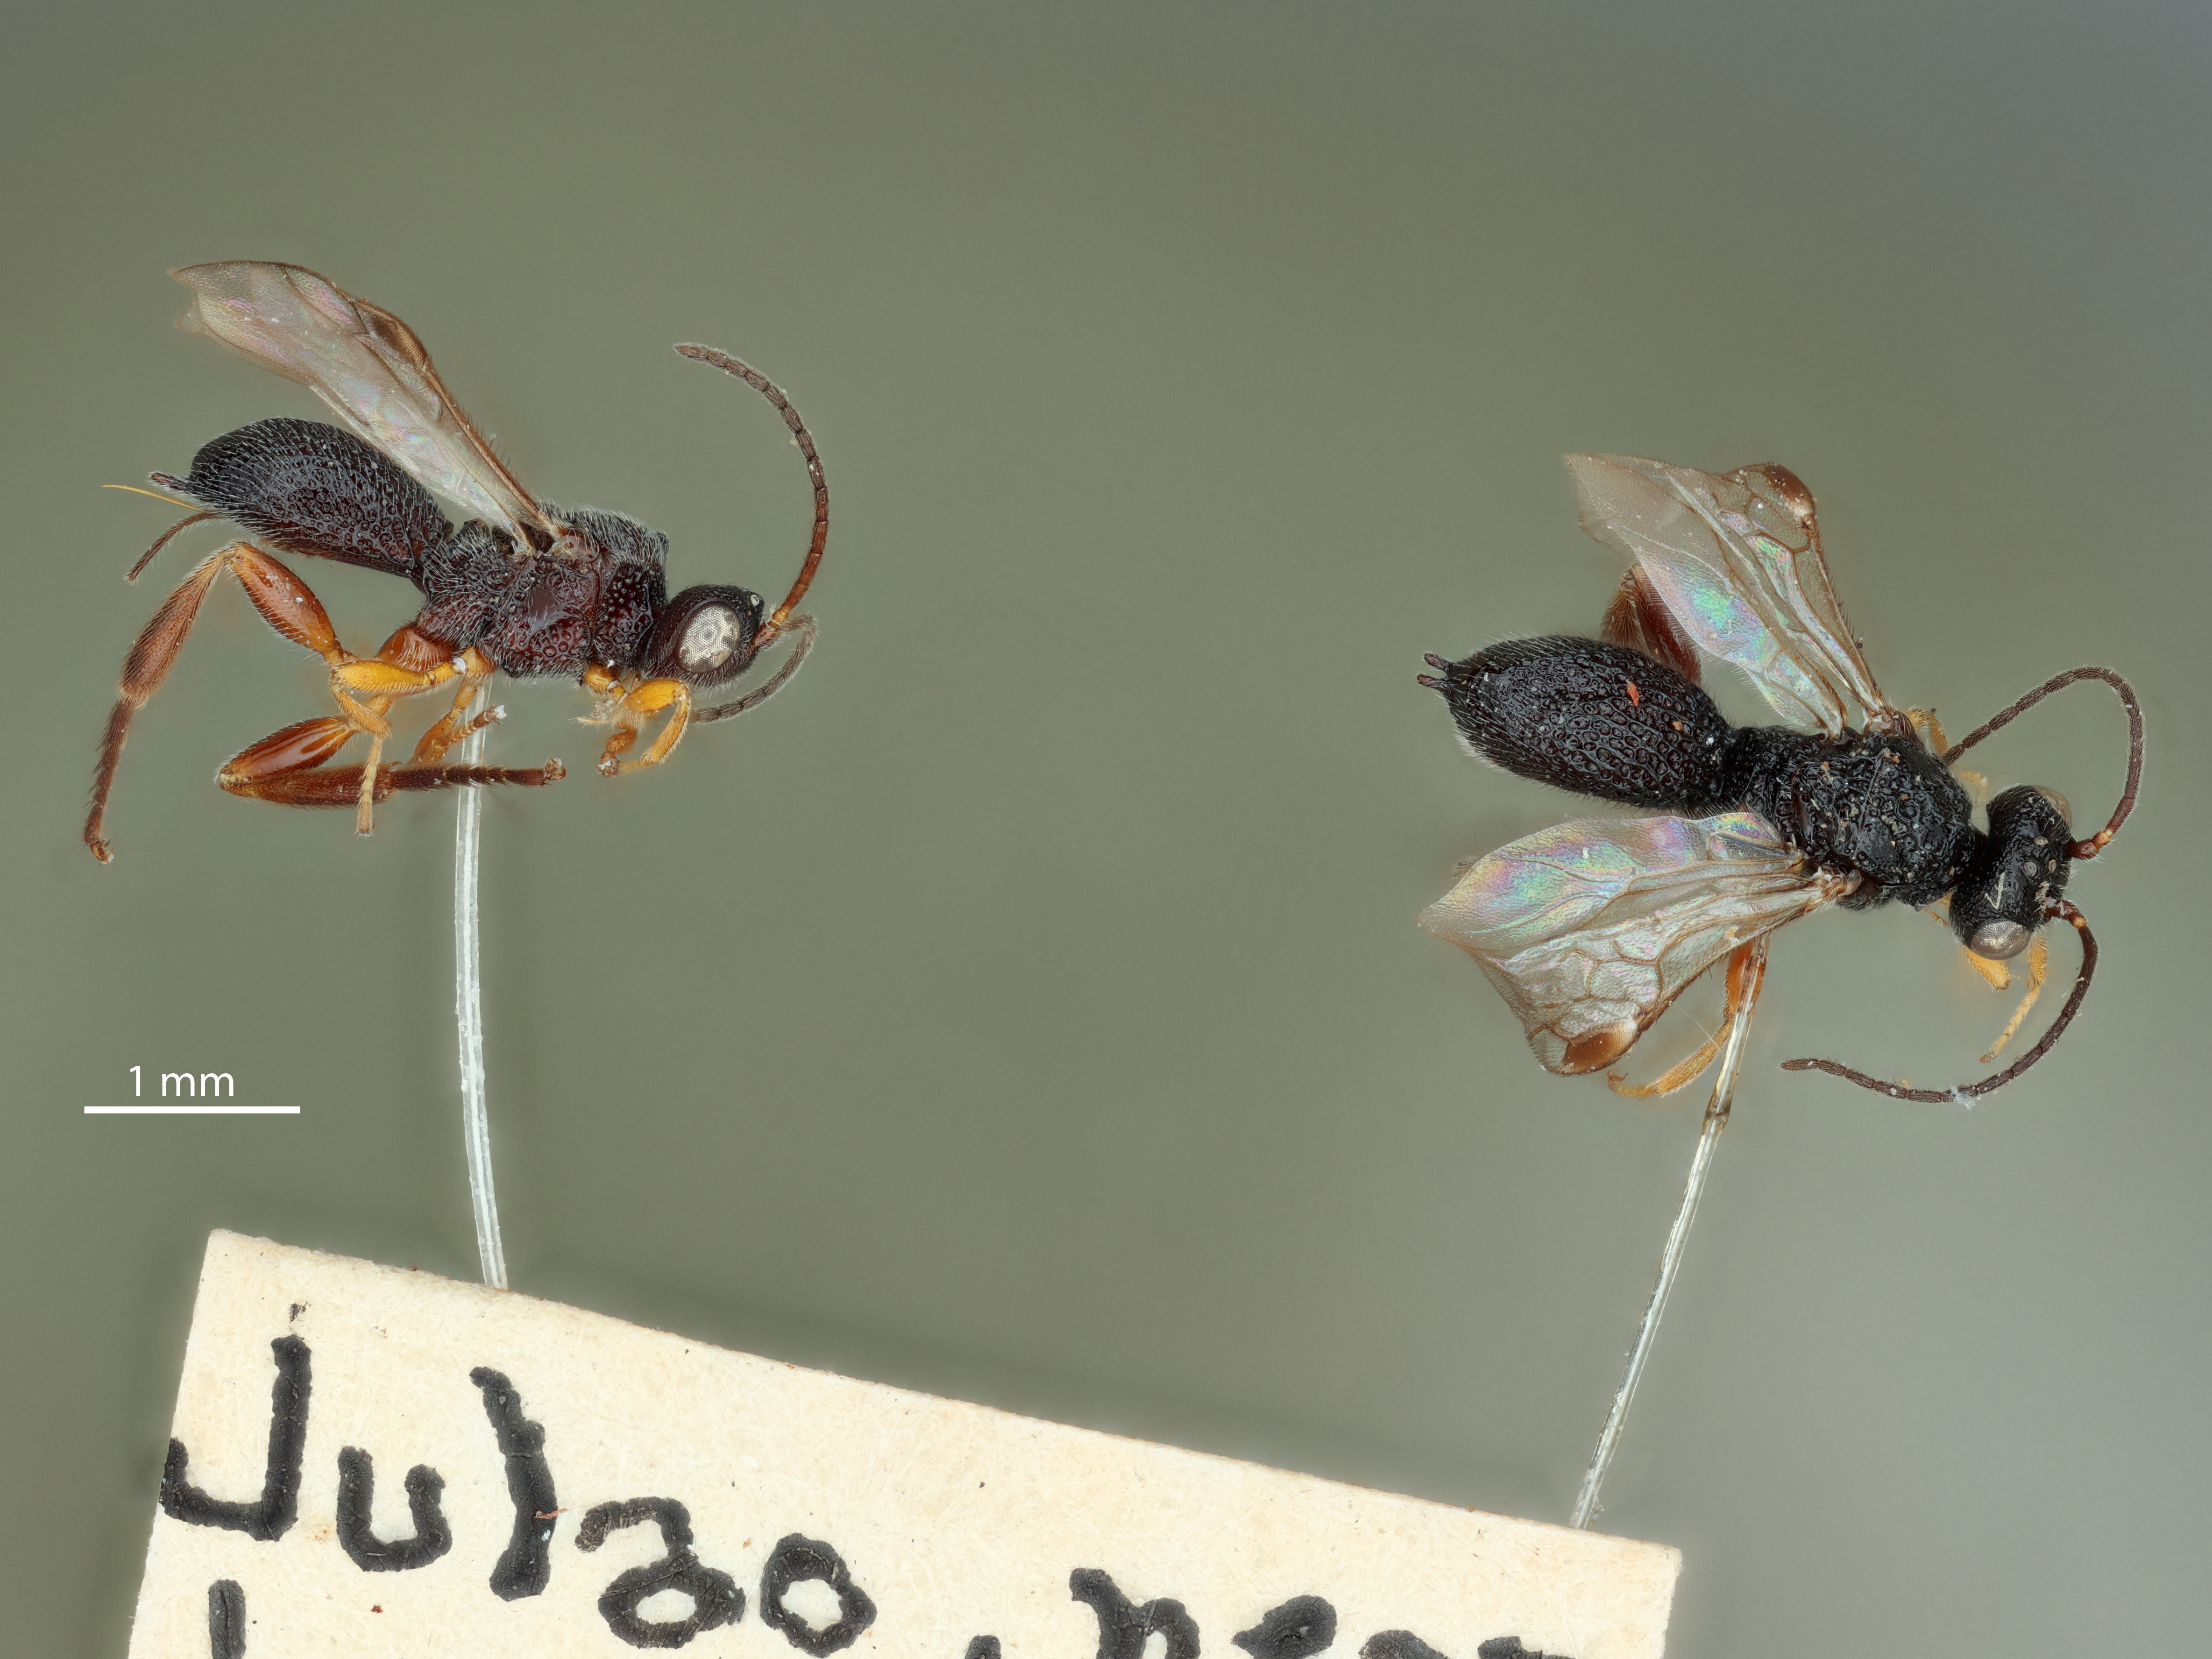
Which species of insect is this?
Urosigalphus eulechriopis
